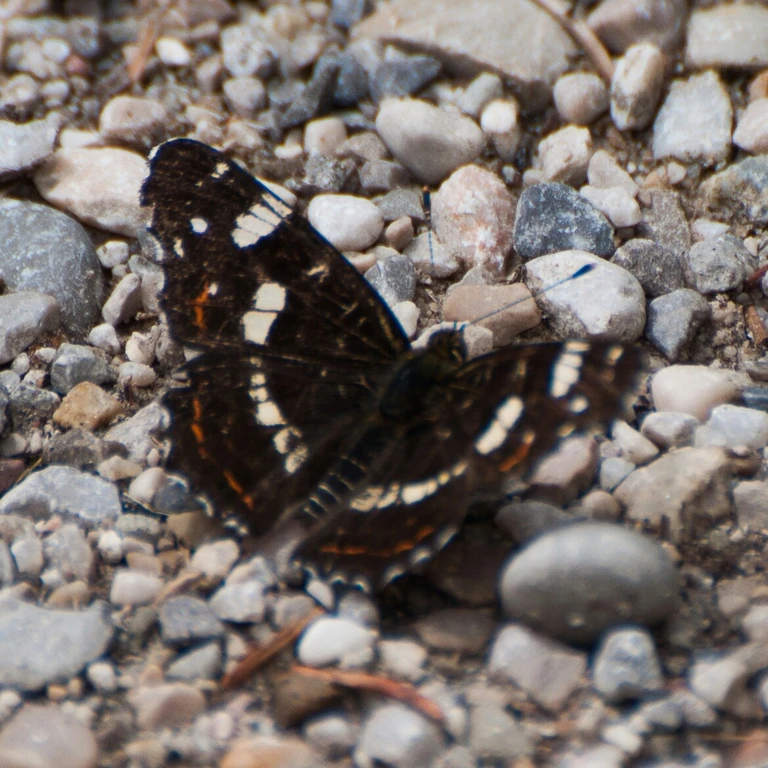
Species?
Araschnia levana
